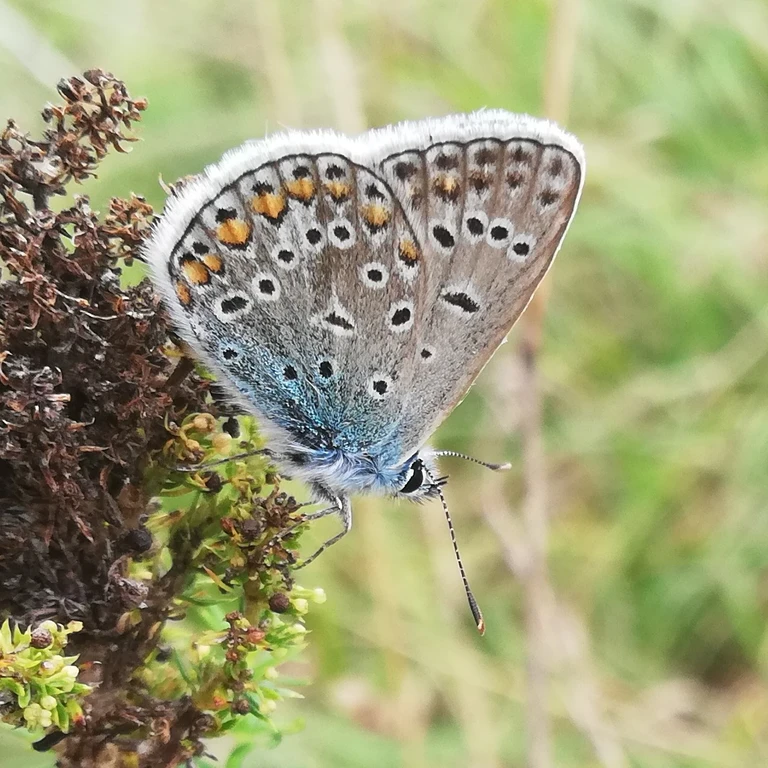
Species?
Polyommatus icarus
